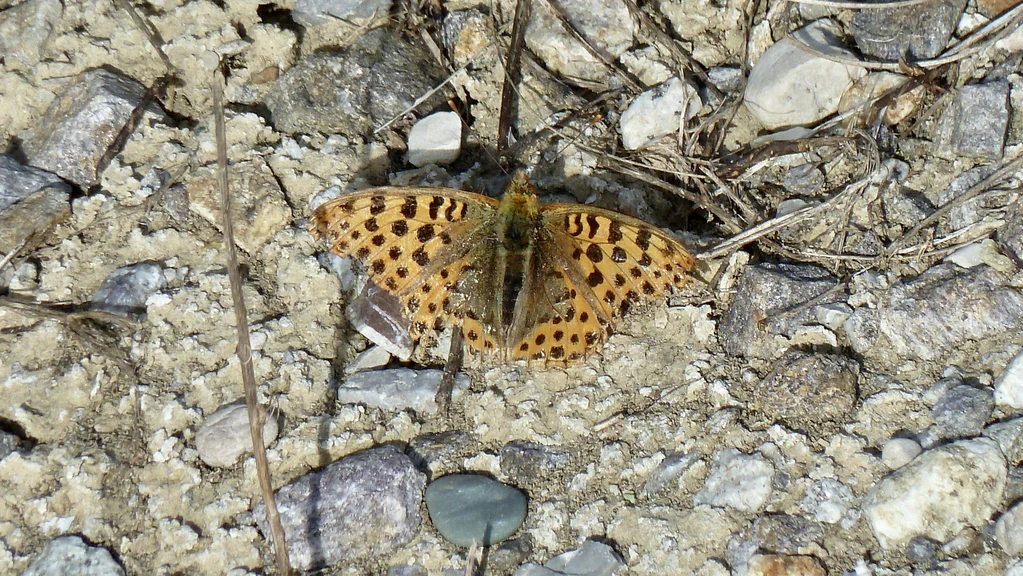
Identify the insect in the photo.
Issoria lathonia
